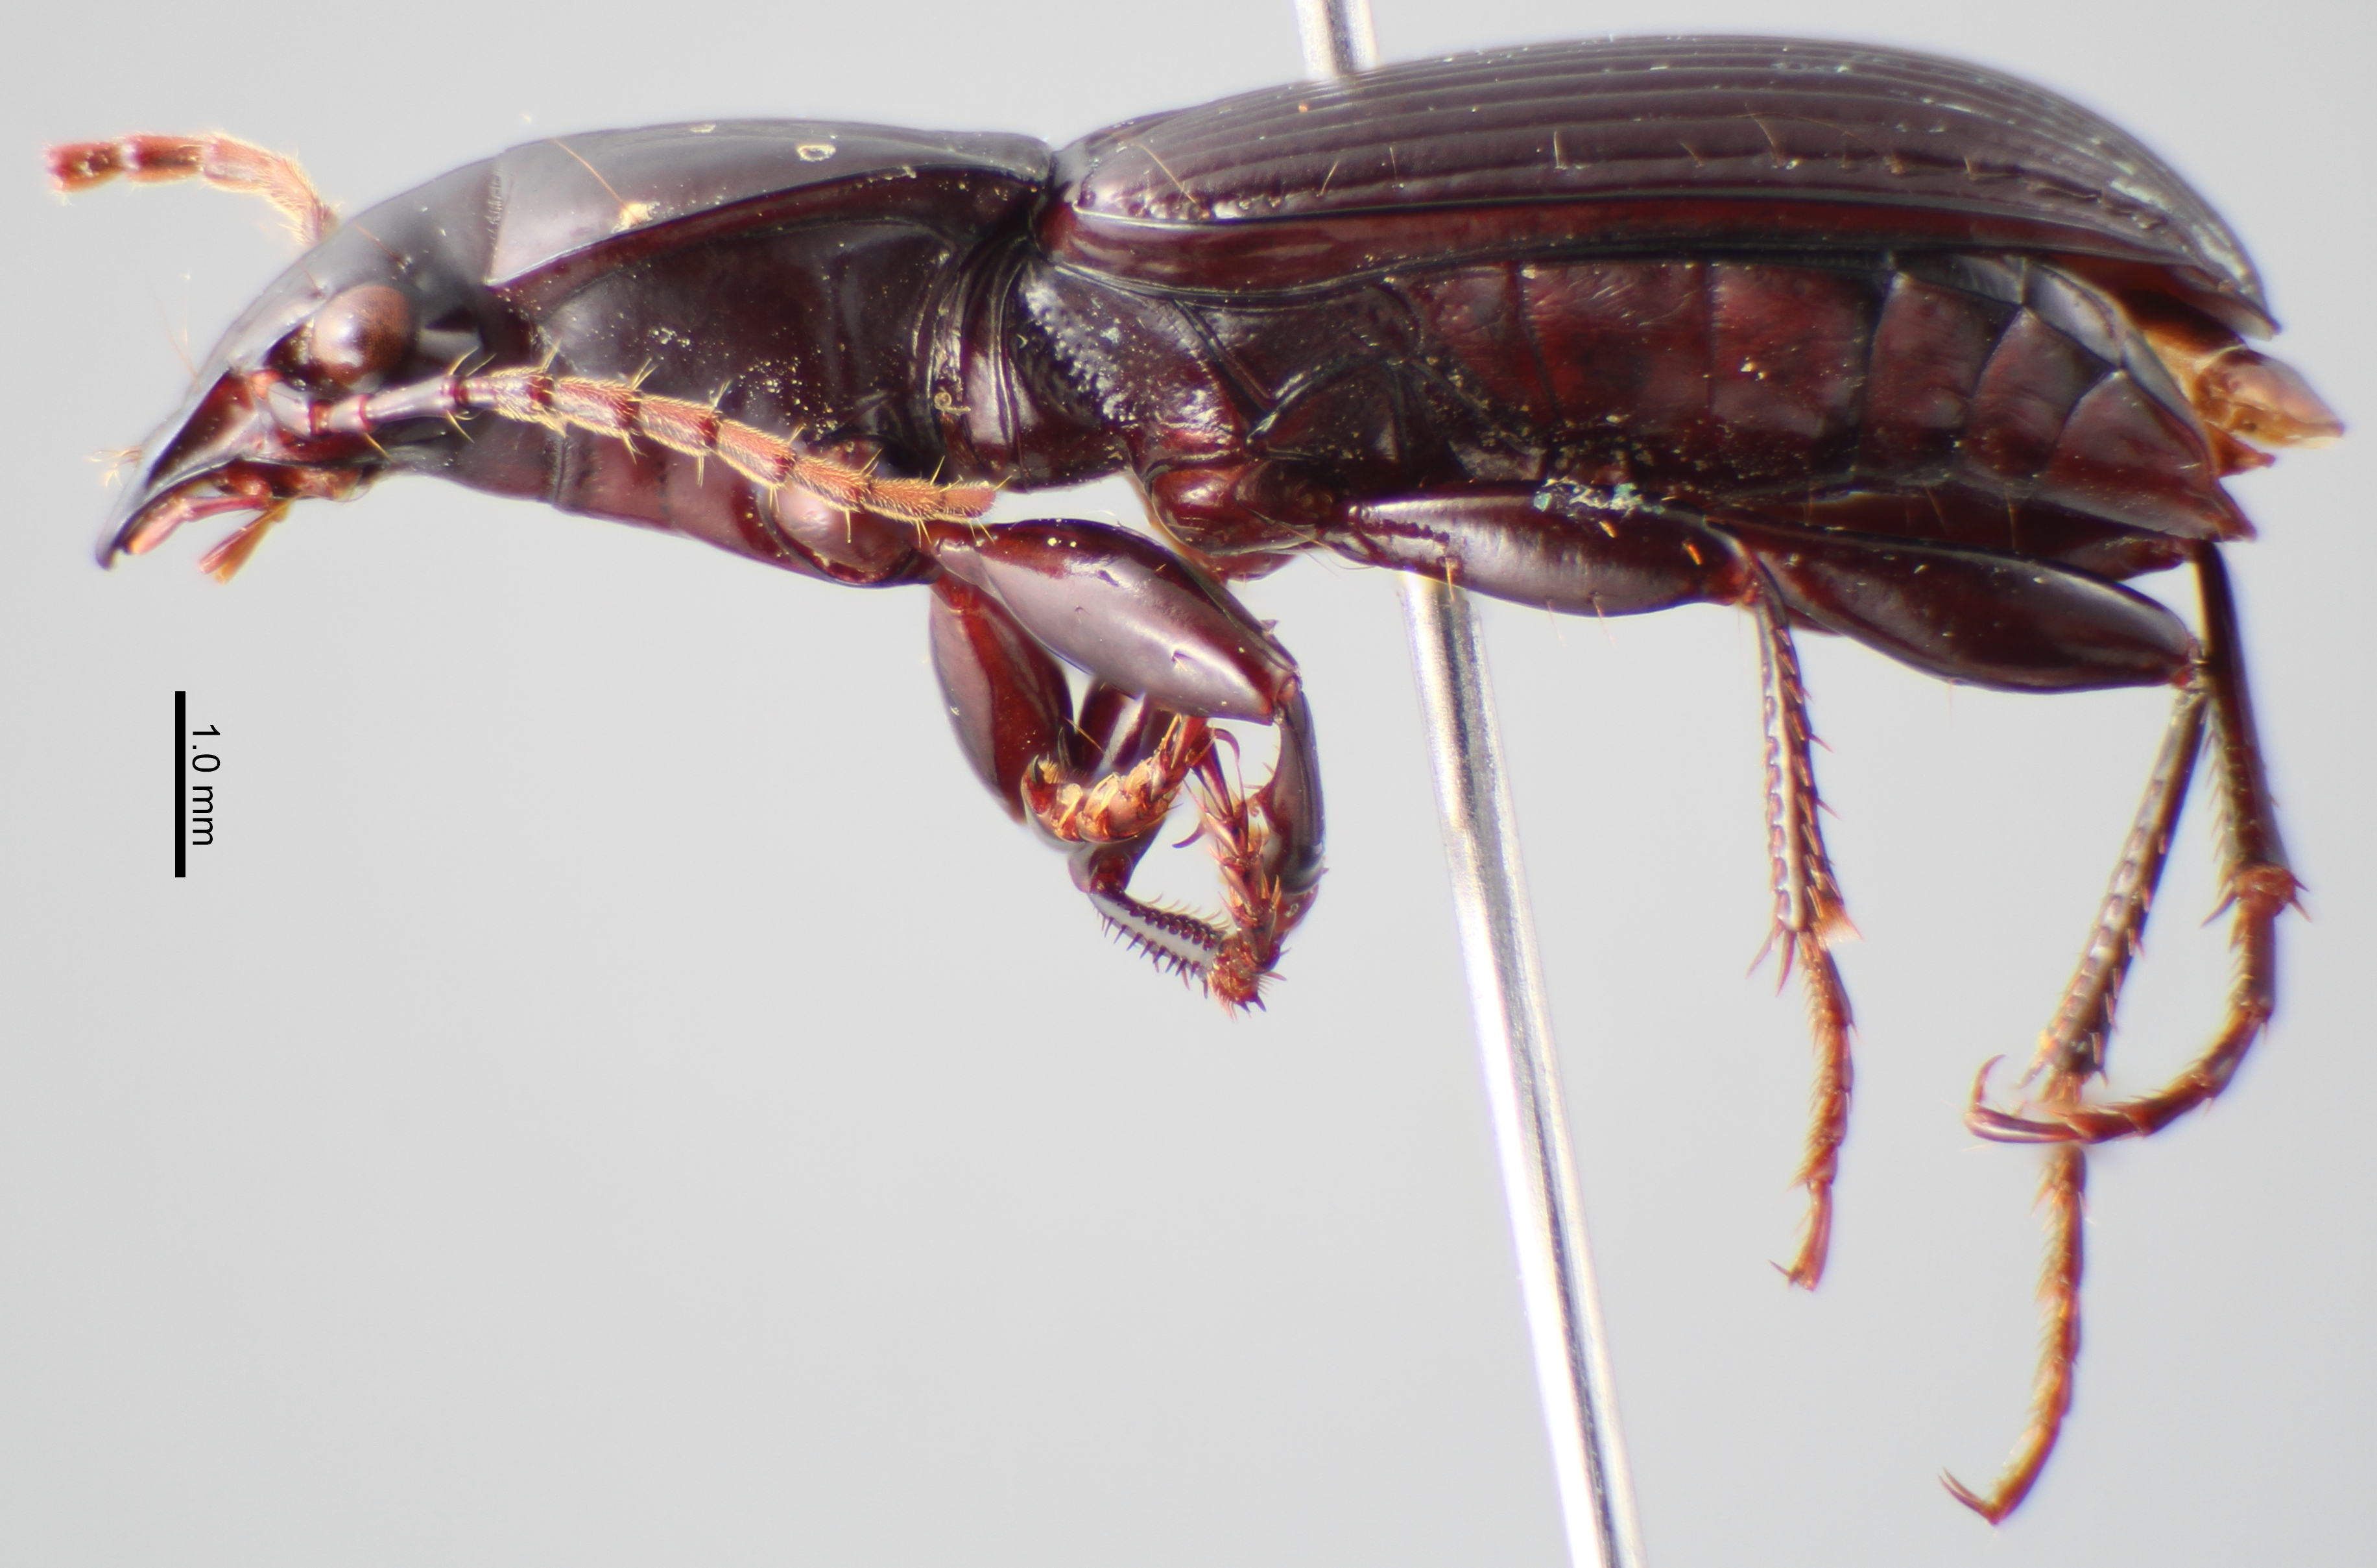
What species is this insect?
Pterostichus humboldti
